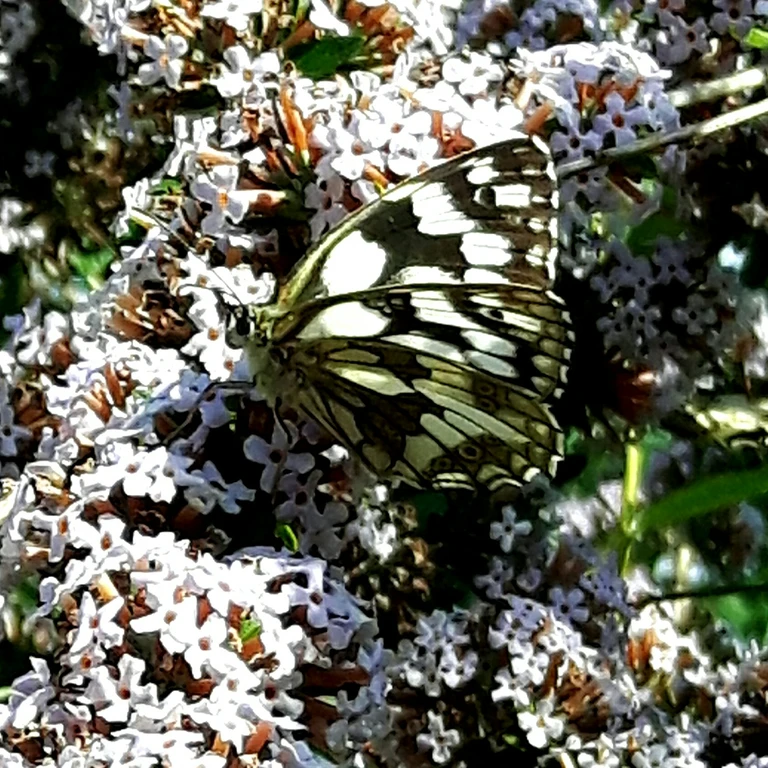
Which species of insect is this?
Melanargia galathea
